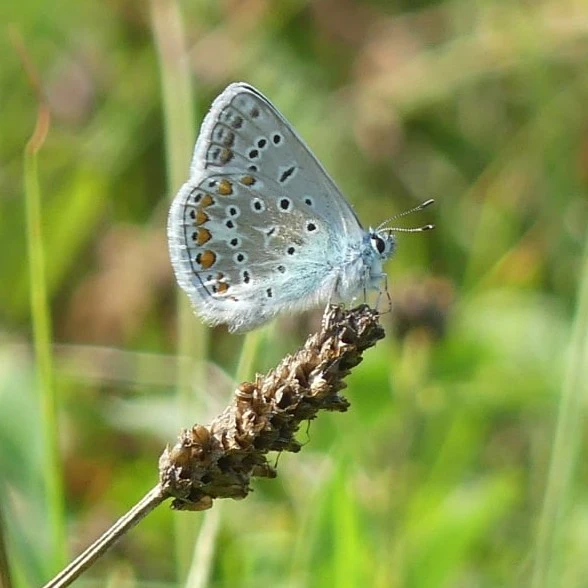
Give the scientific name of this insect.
Polyommatus icarus
